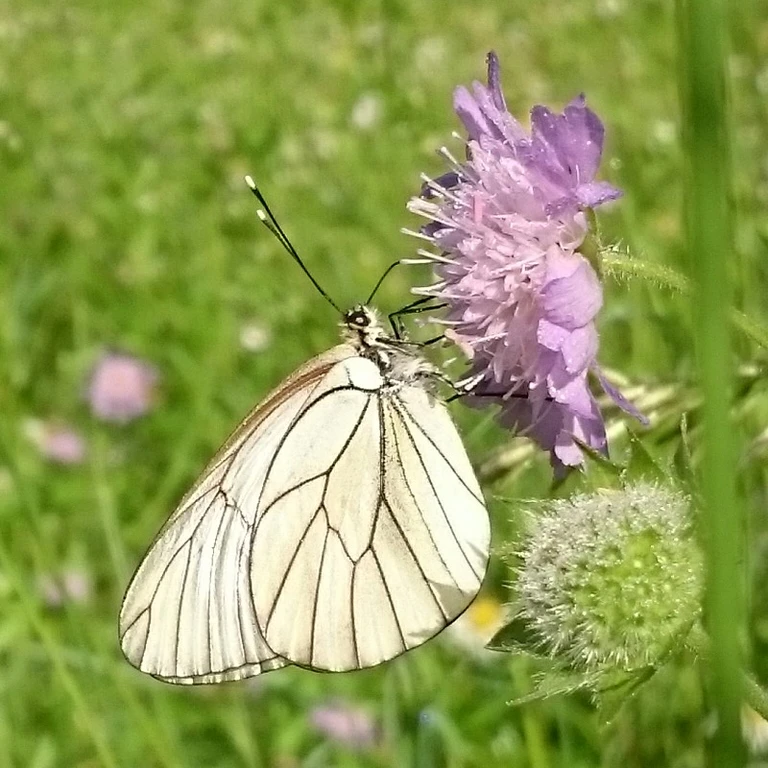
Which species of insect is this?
Aporia crataegi
